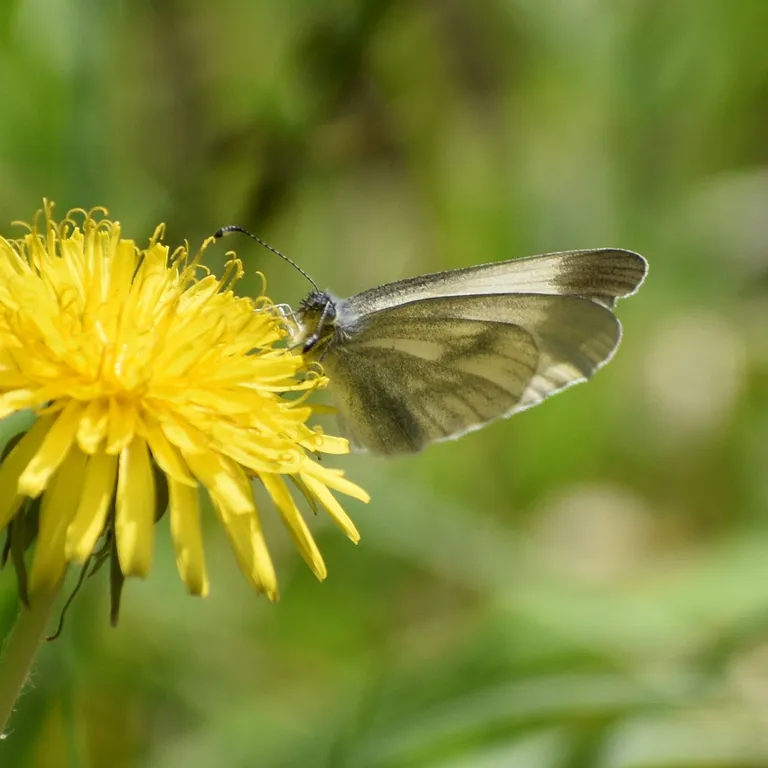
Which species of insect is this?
Leptidea sinapis/juvernica
